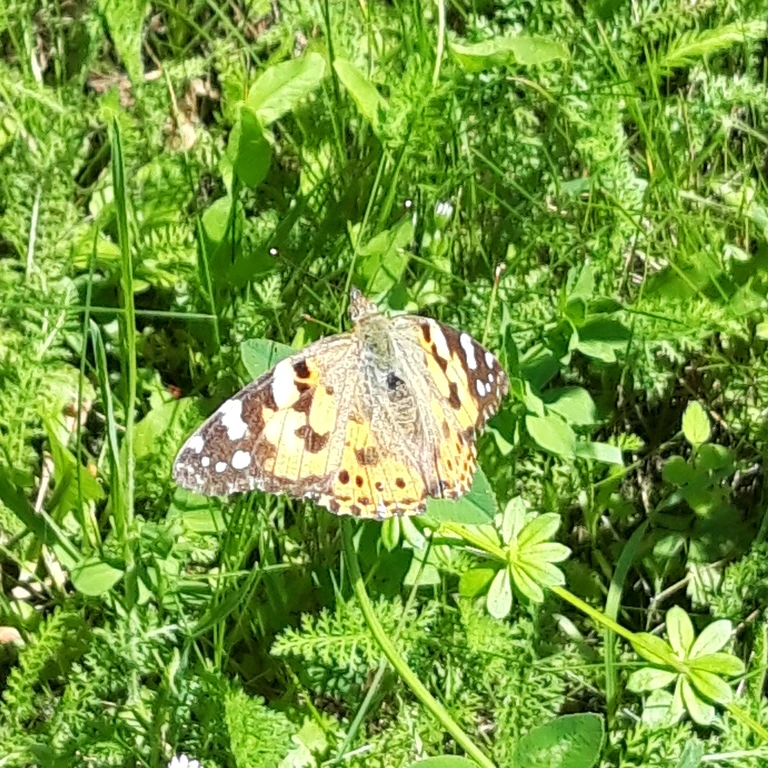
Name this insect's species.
Vanessa cardui
